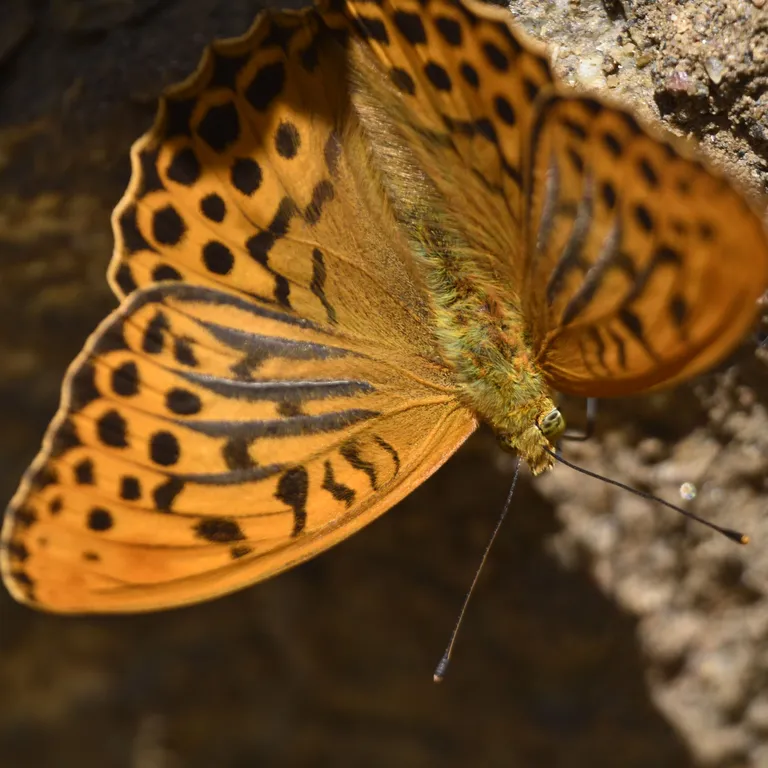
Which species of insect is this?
Argynnis paphia
